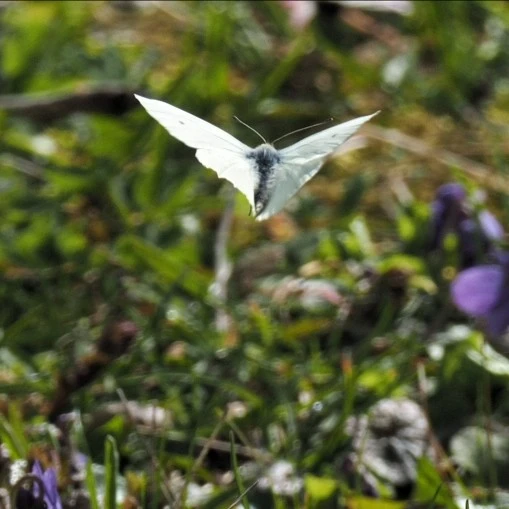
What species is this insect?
Pieris rapae
